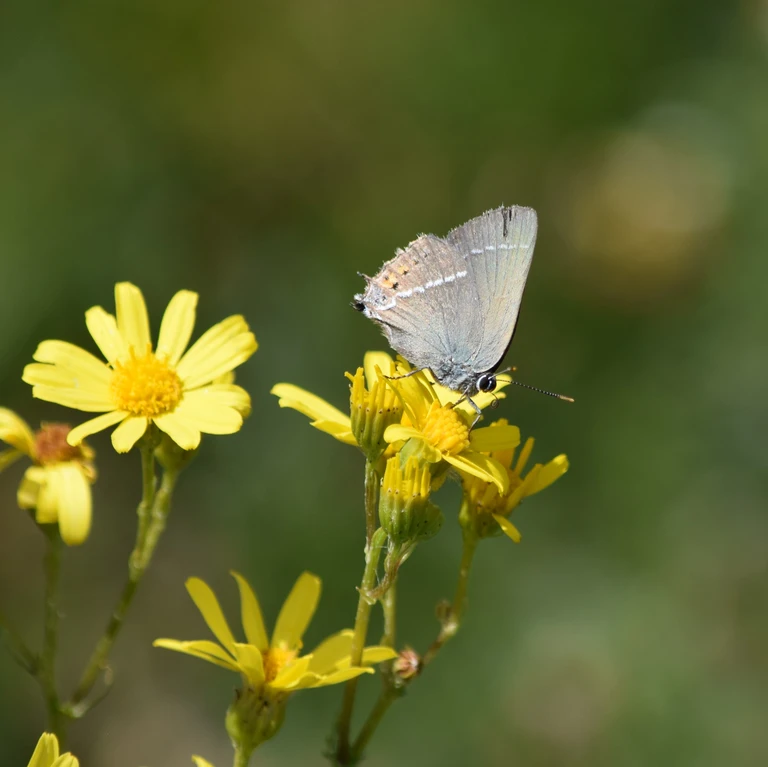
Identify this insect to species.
Satyrium spini (also Tuttiola spini)
